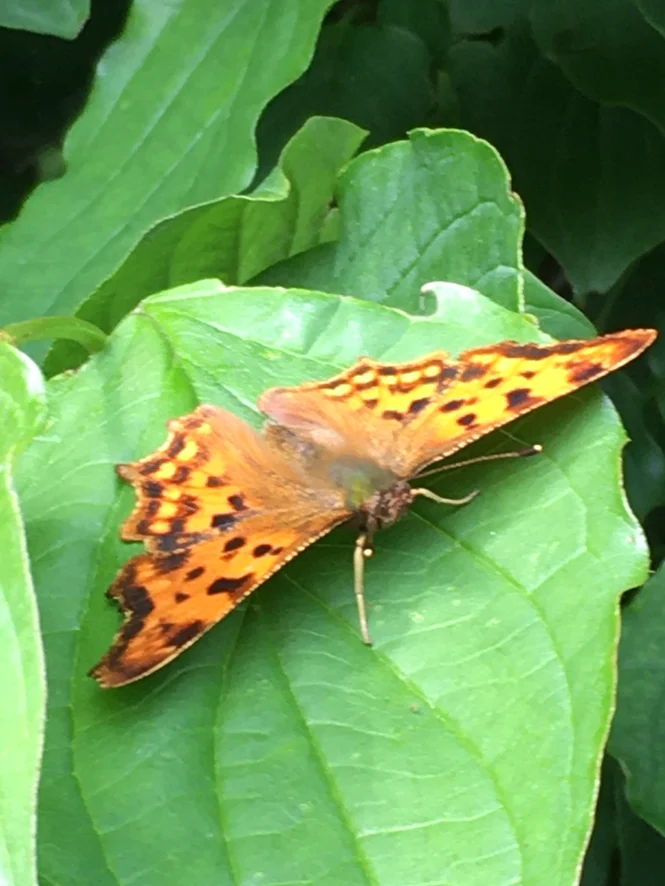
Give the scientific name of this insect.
Polygonia c-album
